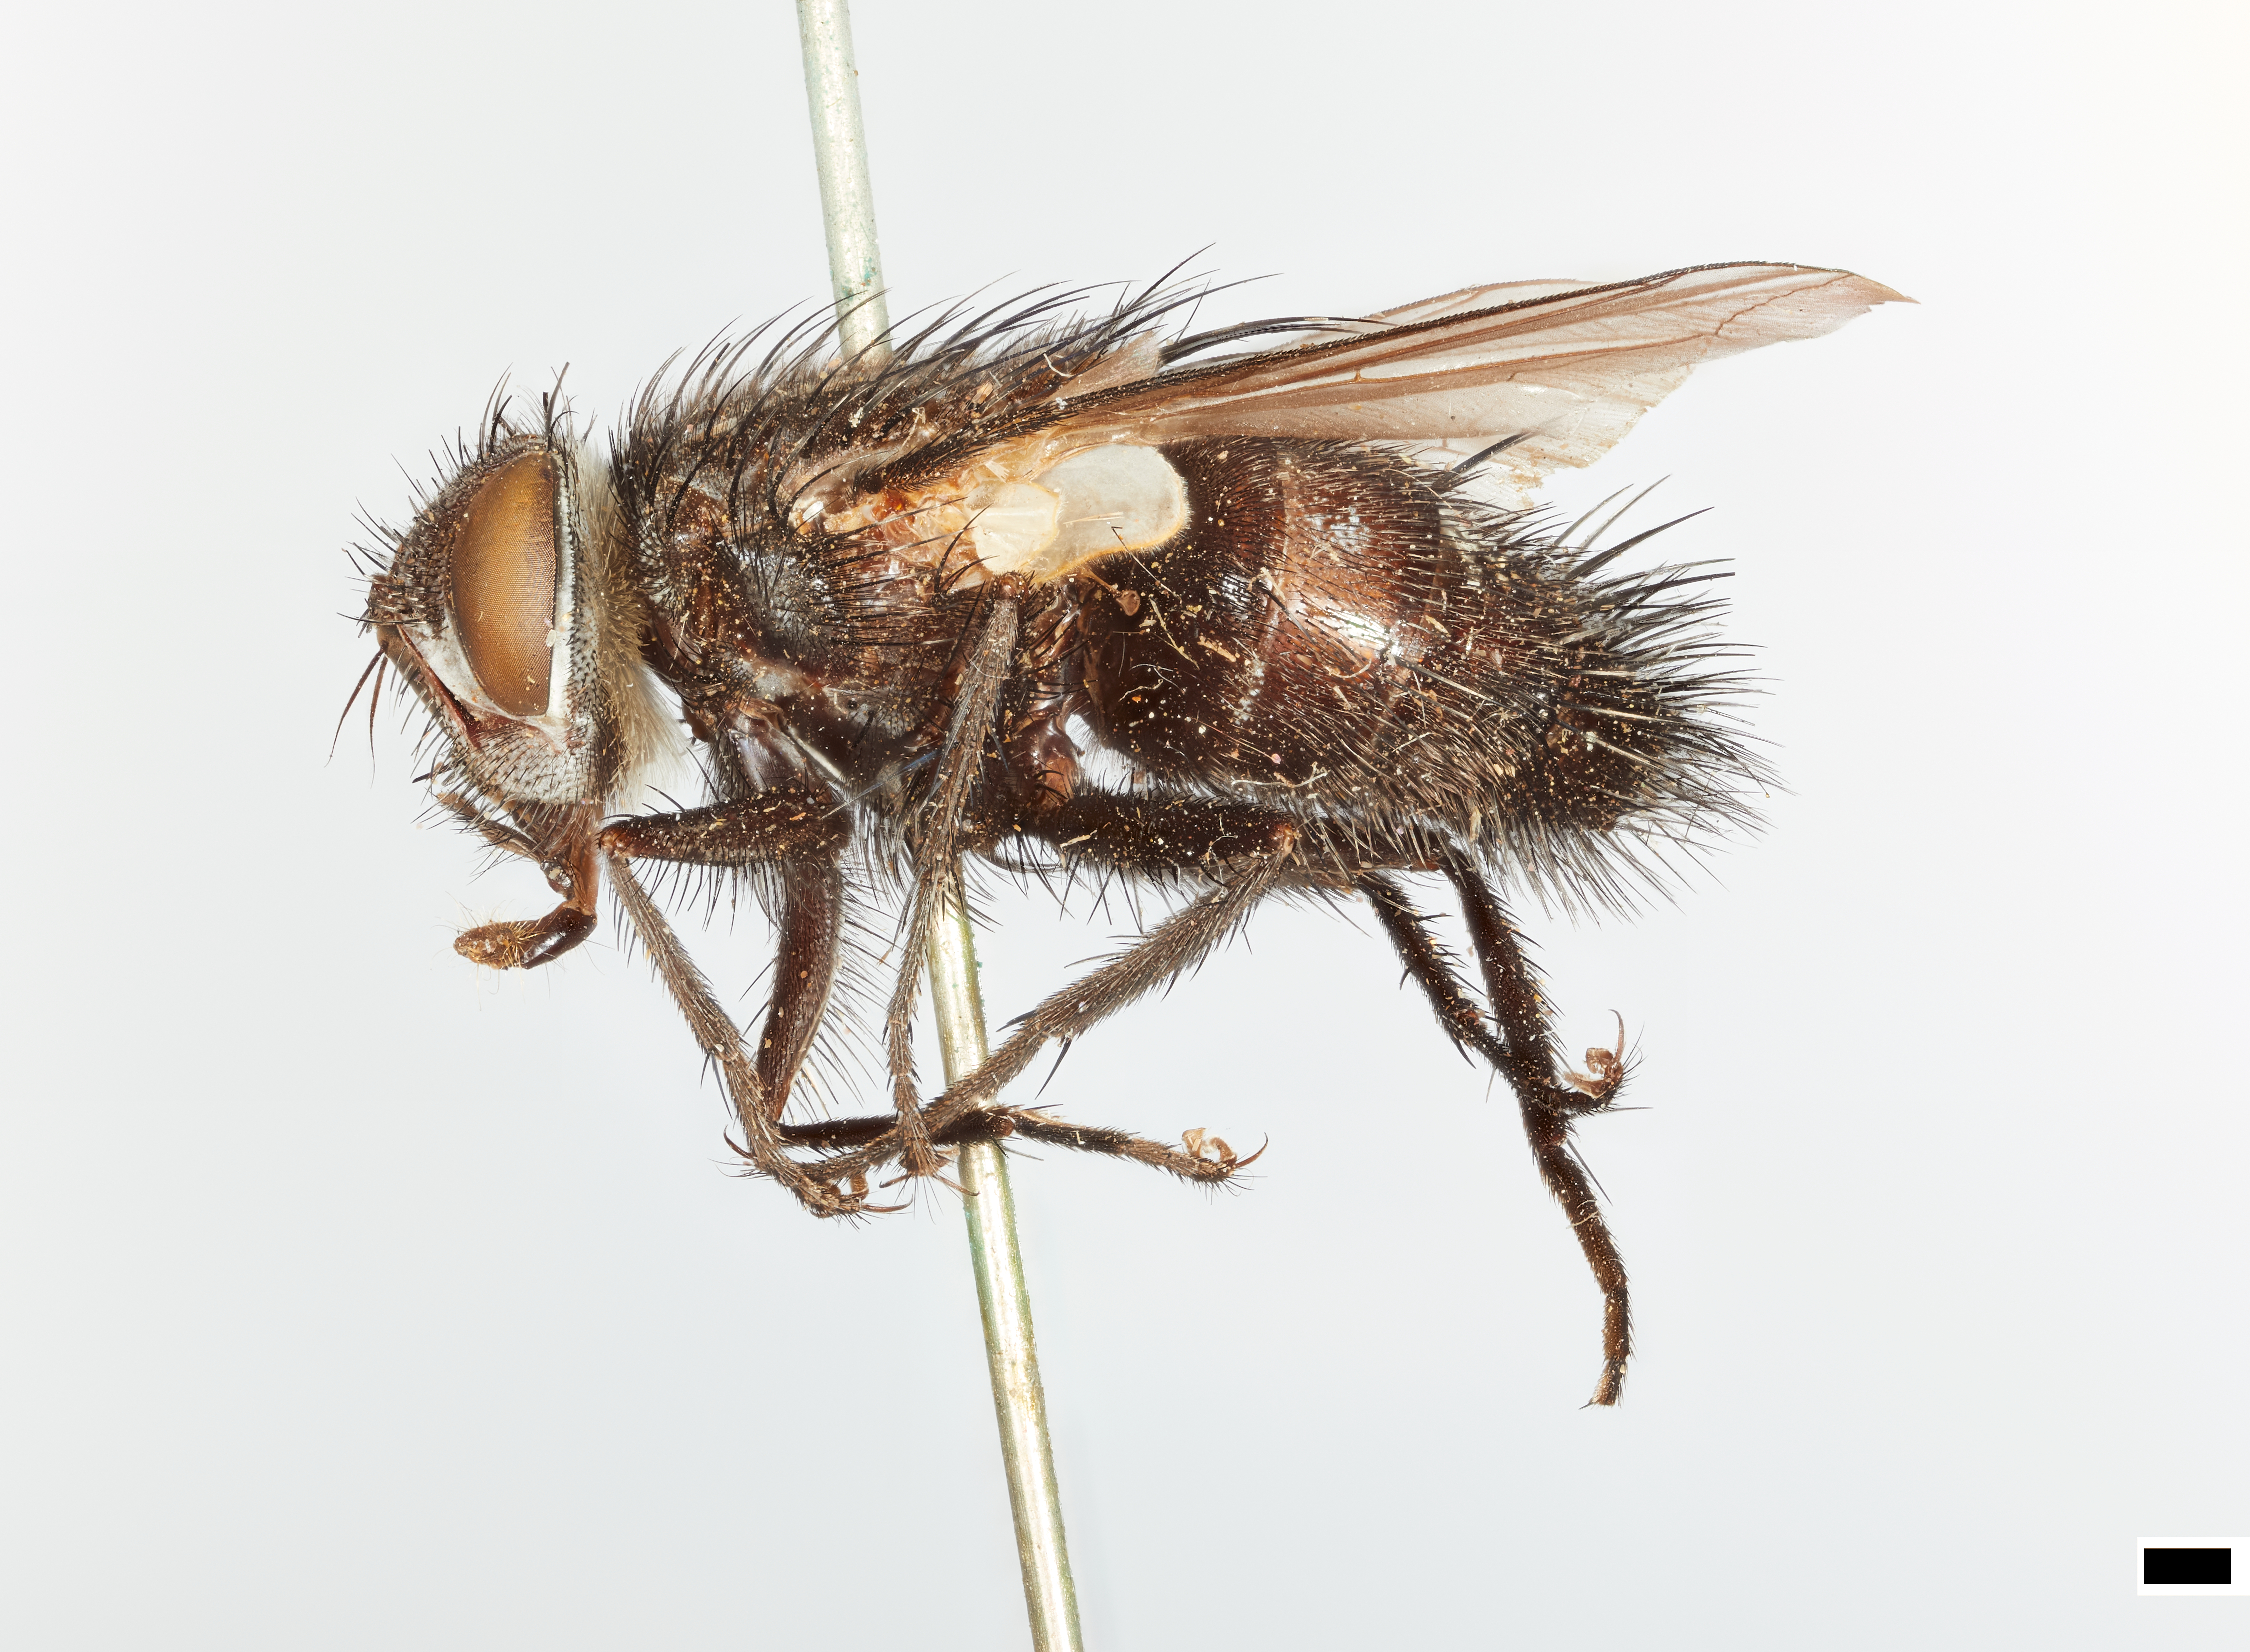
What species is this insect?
Achaetoneura robusta
